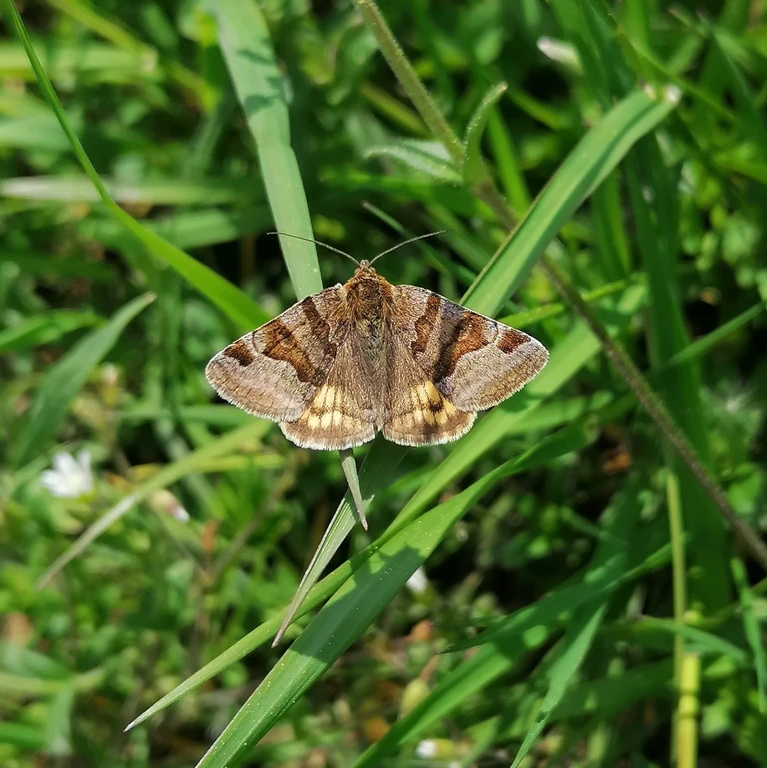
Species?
Euclidia glyphica
